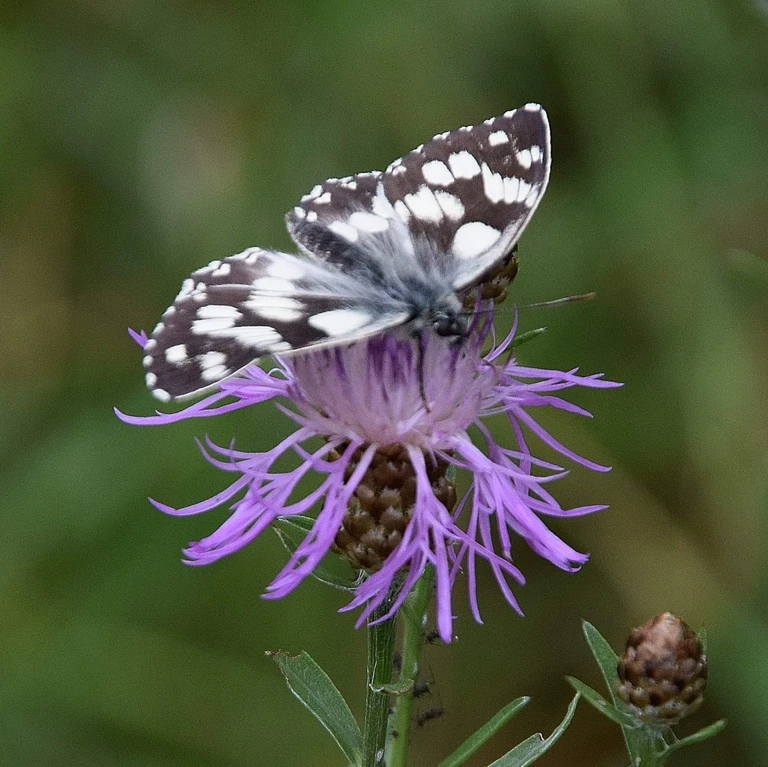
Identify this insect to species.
Melanargia galathea
